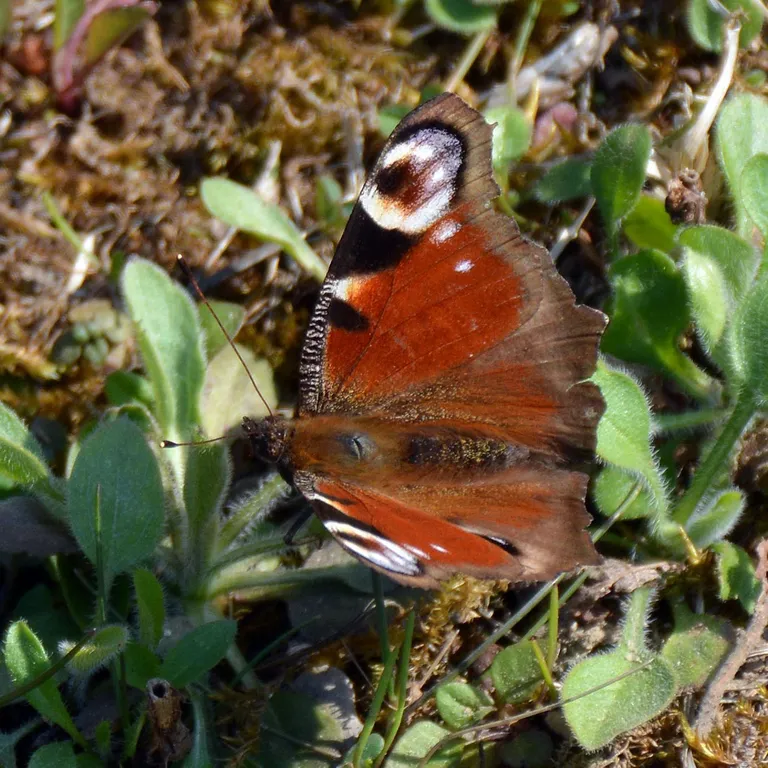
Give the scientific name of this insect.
Aglais io
